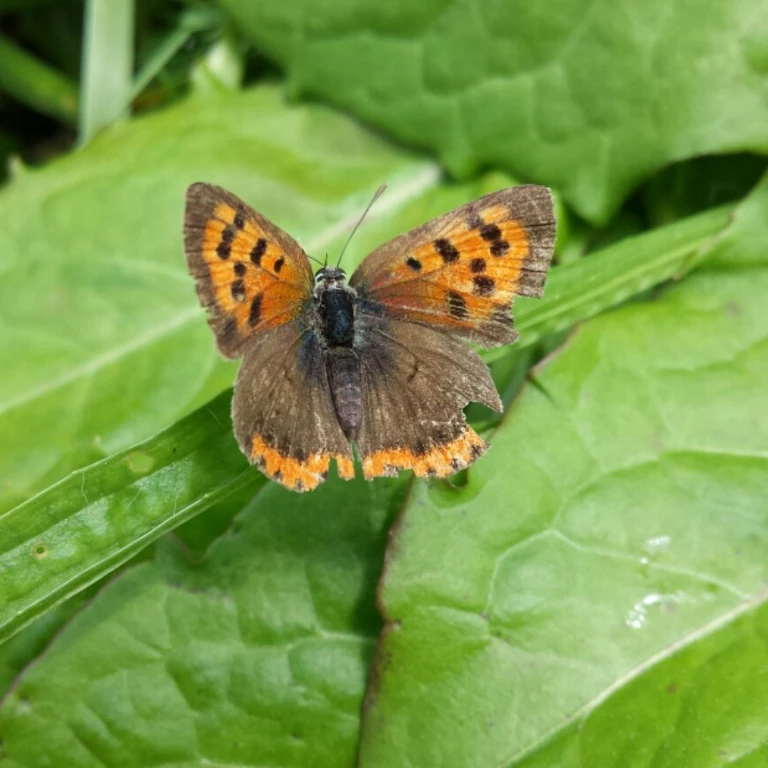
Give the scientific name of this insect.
Lycaena phlaeas
